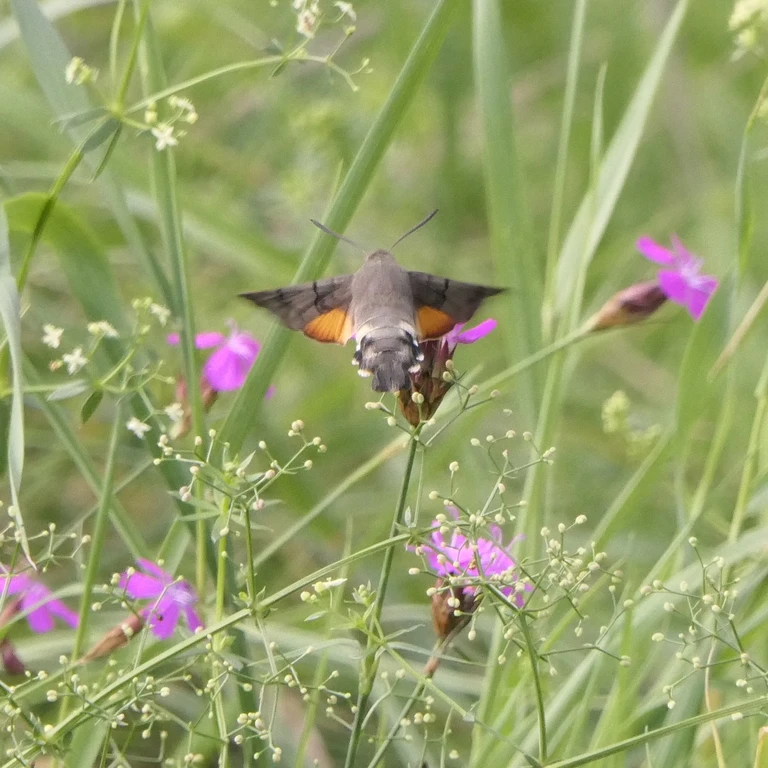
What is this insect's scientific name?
Macroglossum stellatarum
